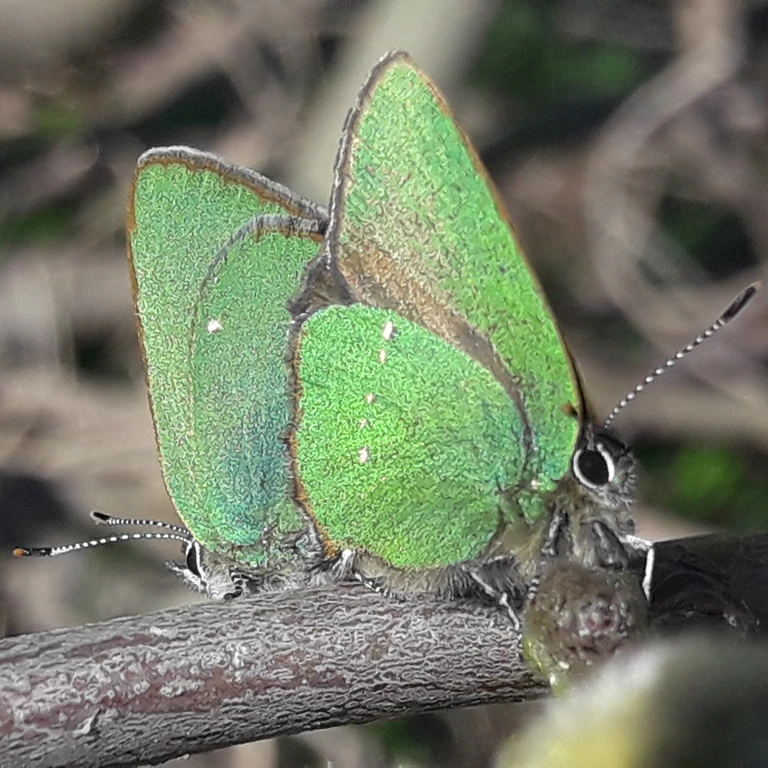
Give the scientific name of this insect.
Callophrys rubi
